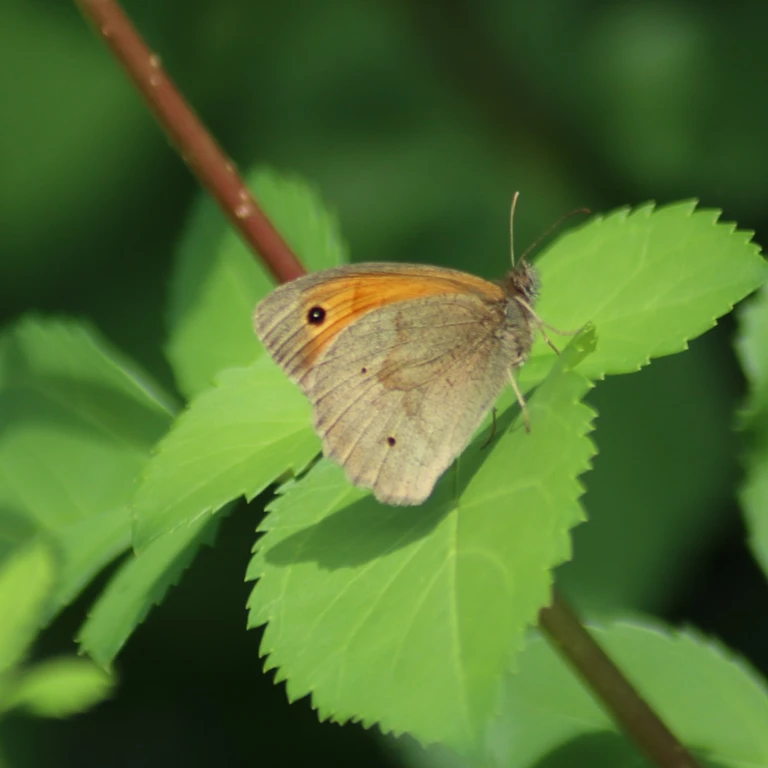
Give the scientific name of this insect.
Maniola jurtina
